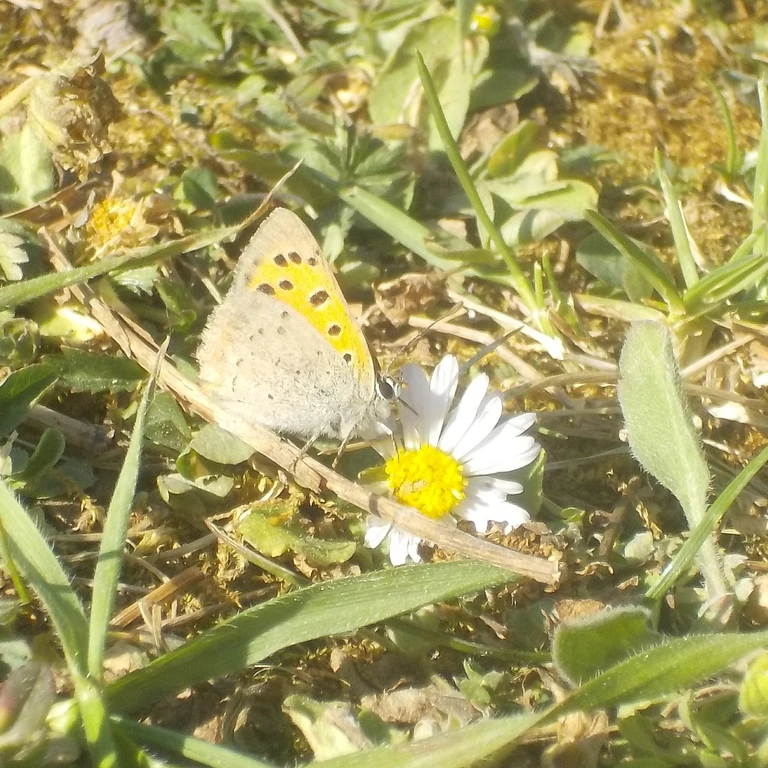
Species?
Lycaena phlaeas
